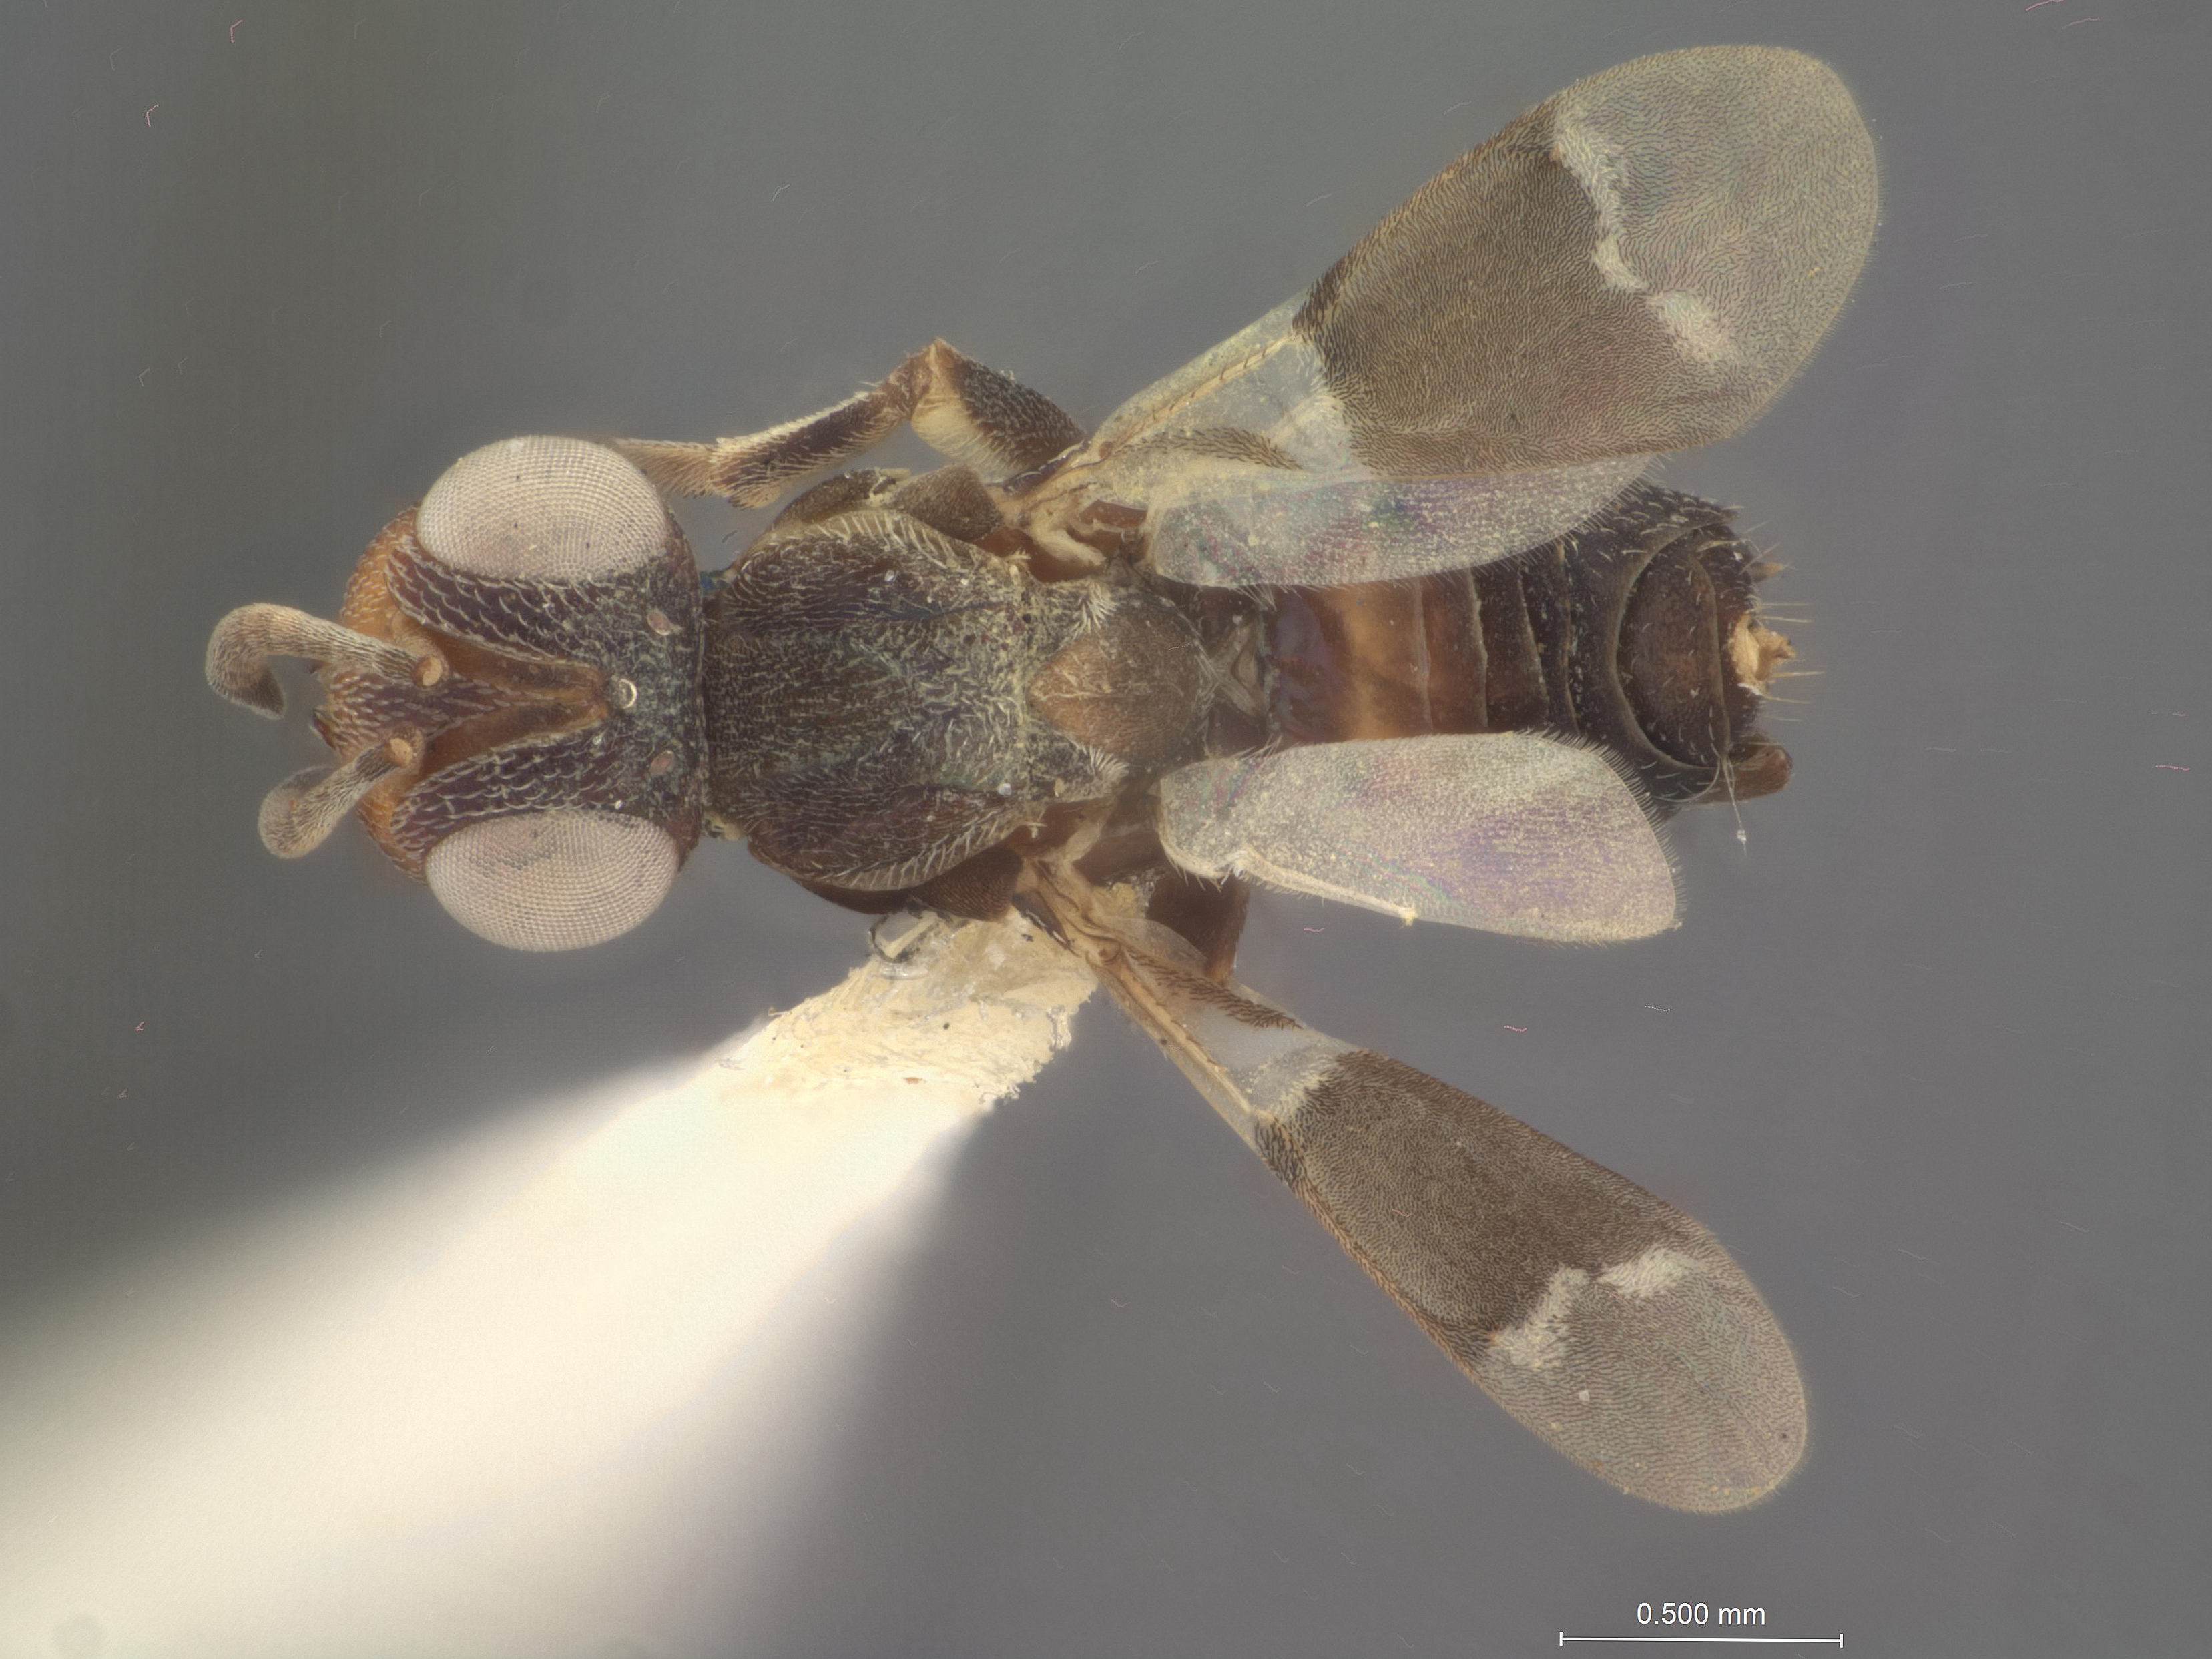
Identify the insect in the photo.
Lecaniobius capitatus
